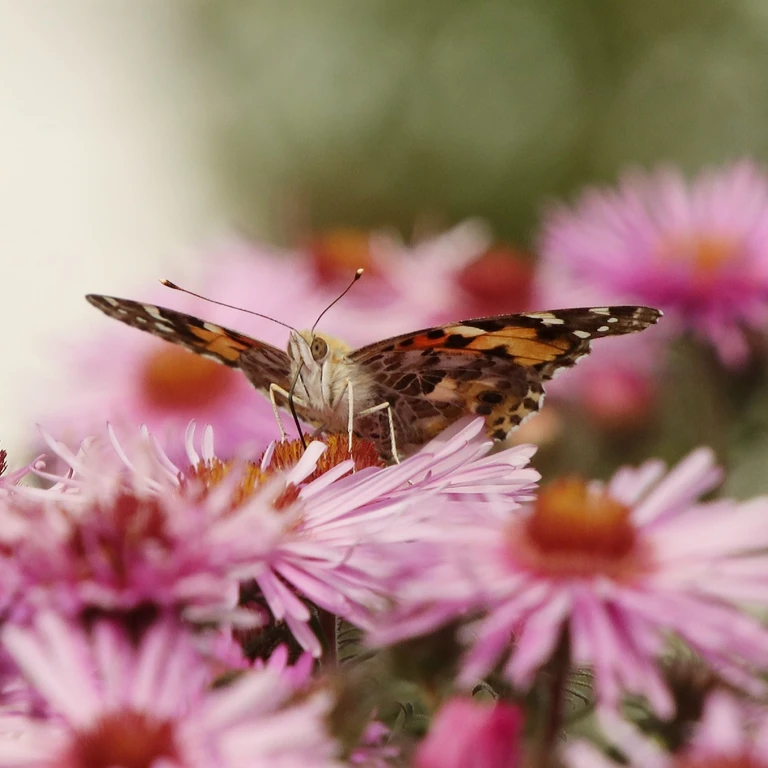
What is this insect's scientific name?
Vanessa cardui
